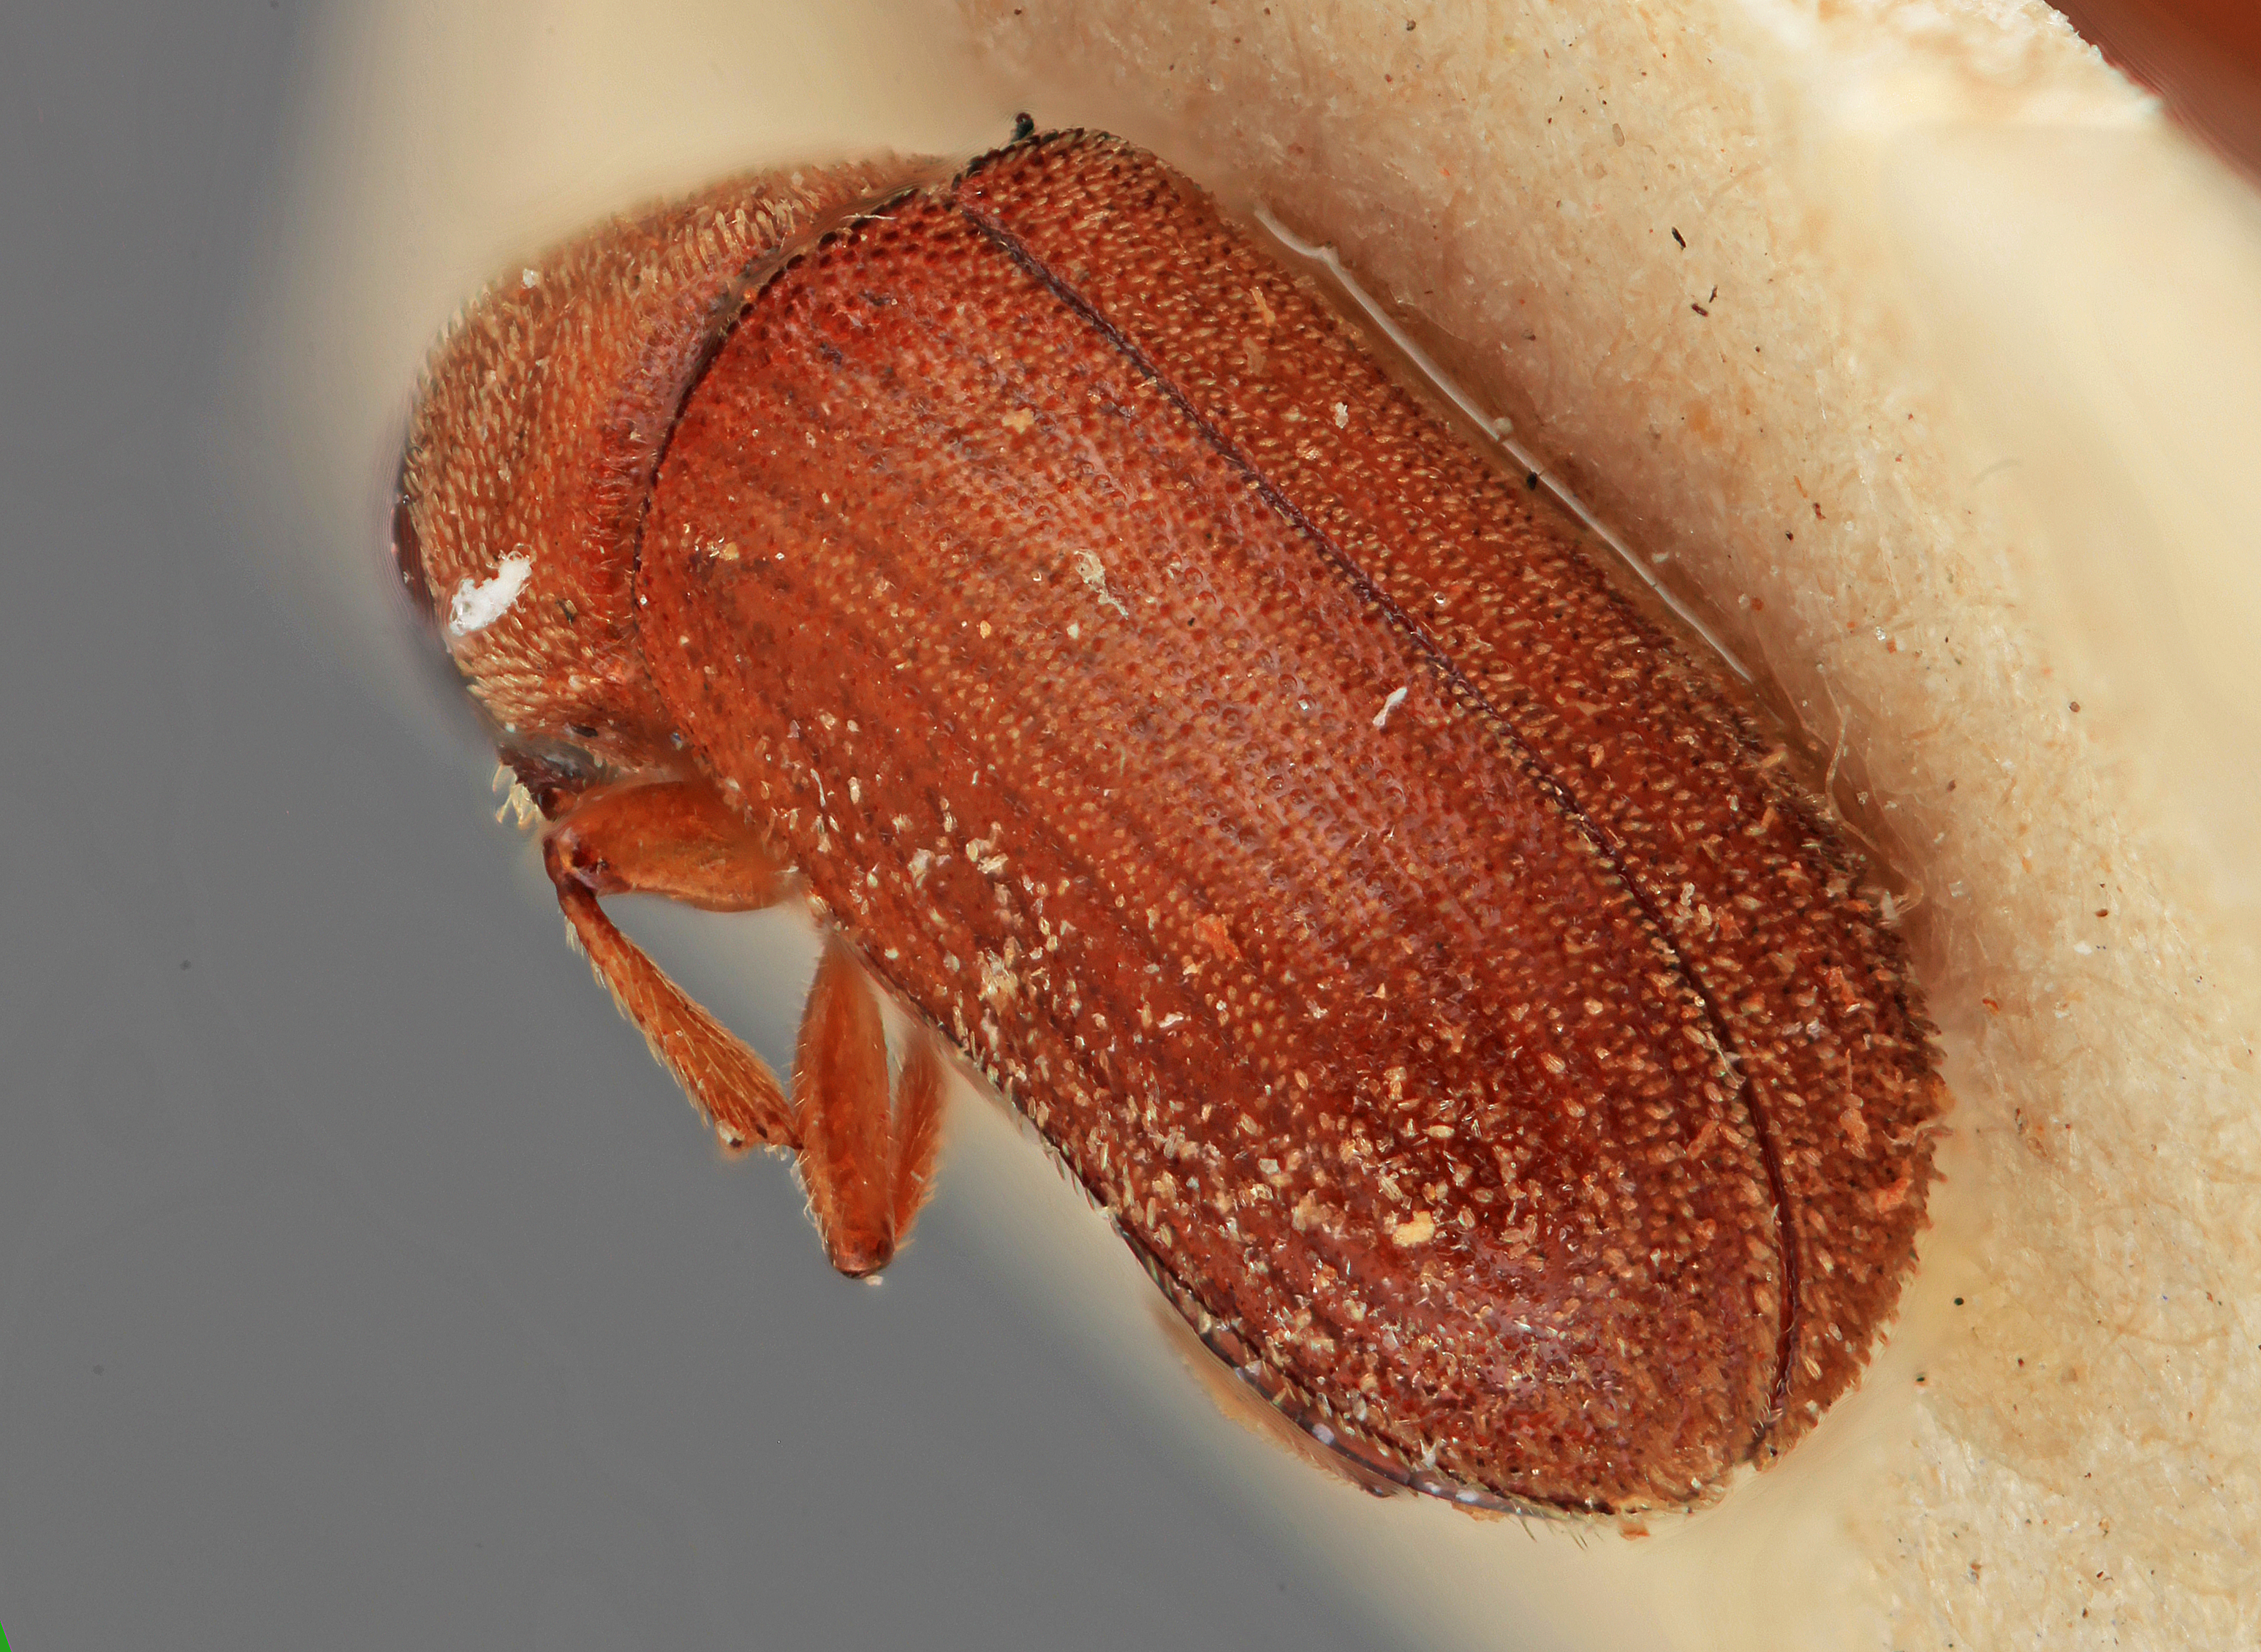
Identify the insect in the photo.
Polygraphus querci
